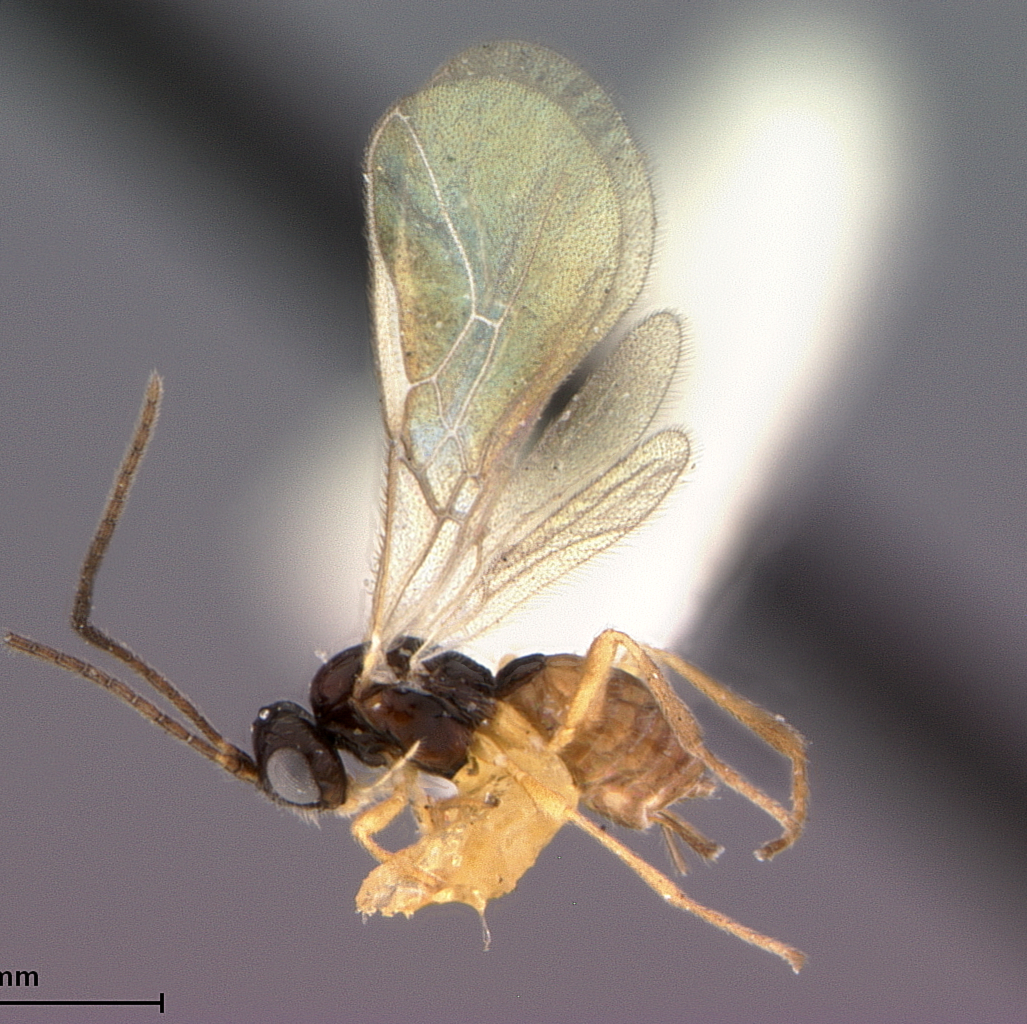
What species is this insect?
Opius nigritellae
